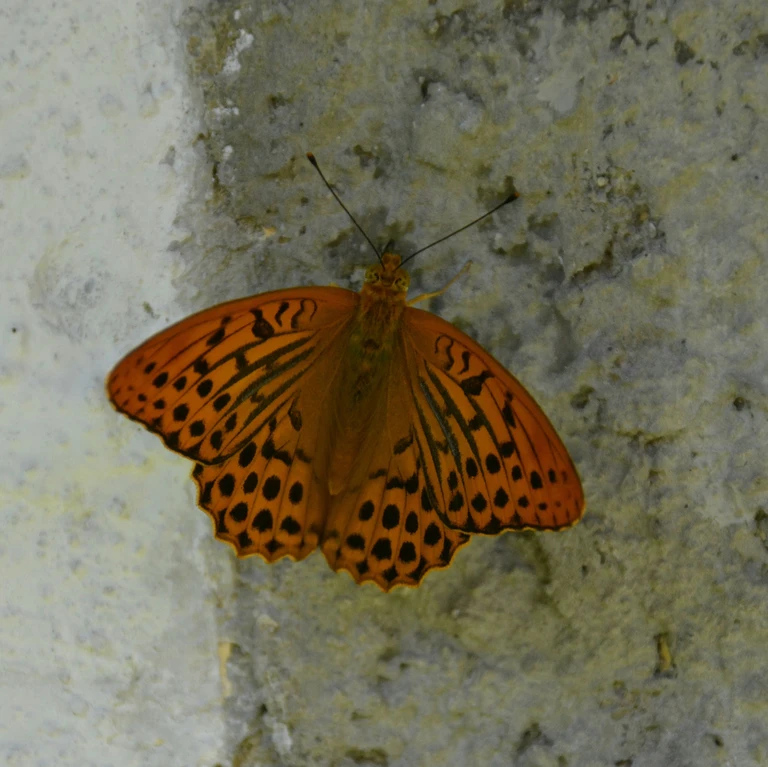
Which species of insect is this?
Argynnis paphia
